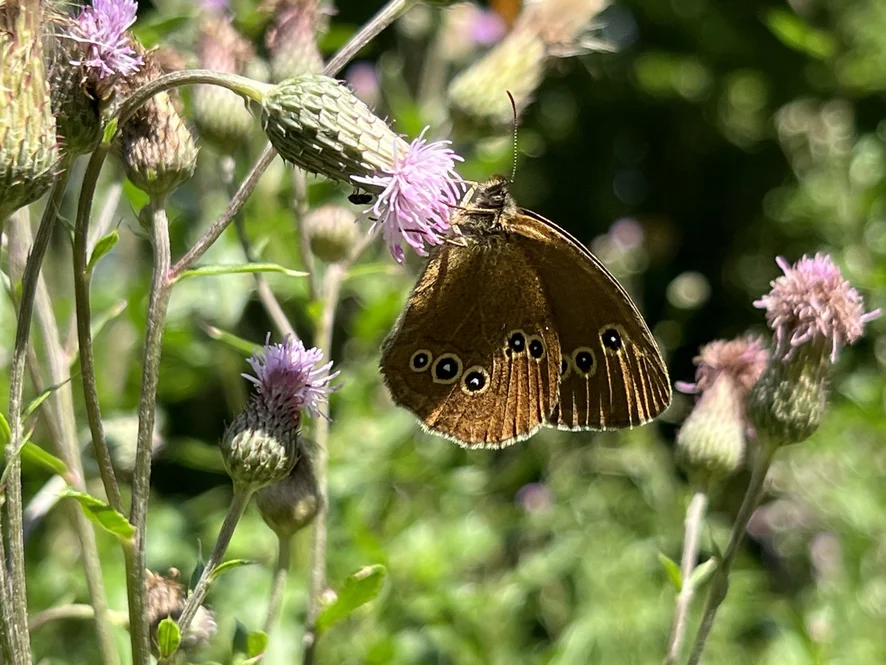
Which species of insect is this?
Aphantopus hyperantus
